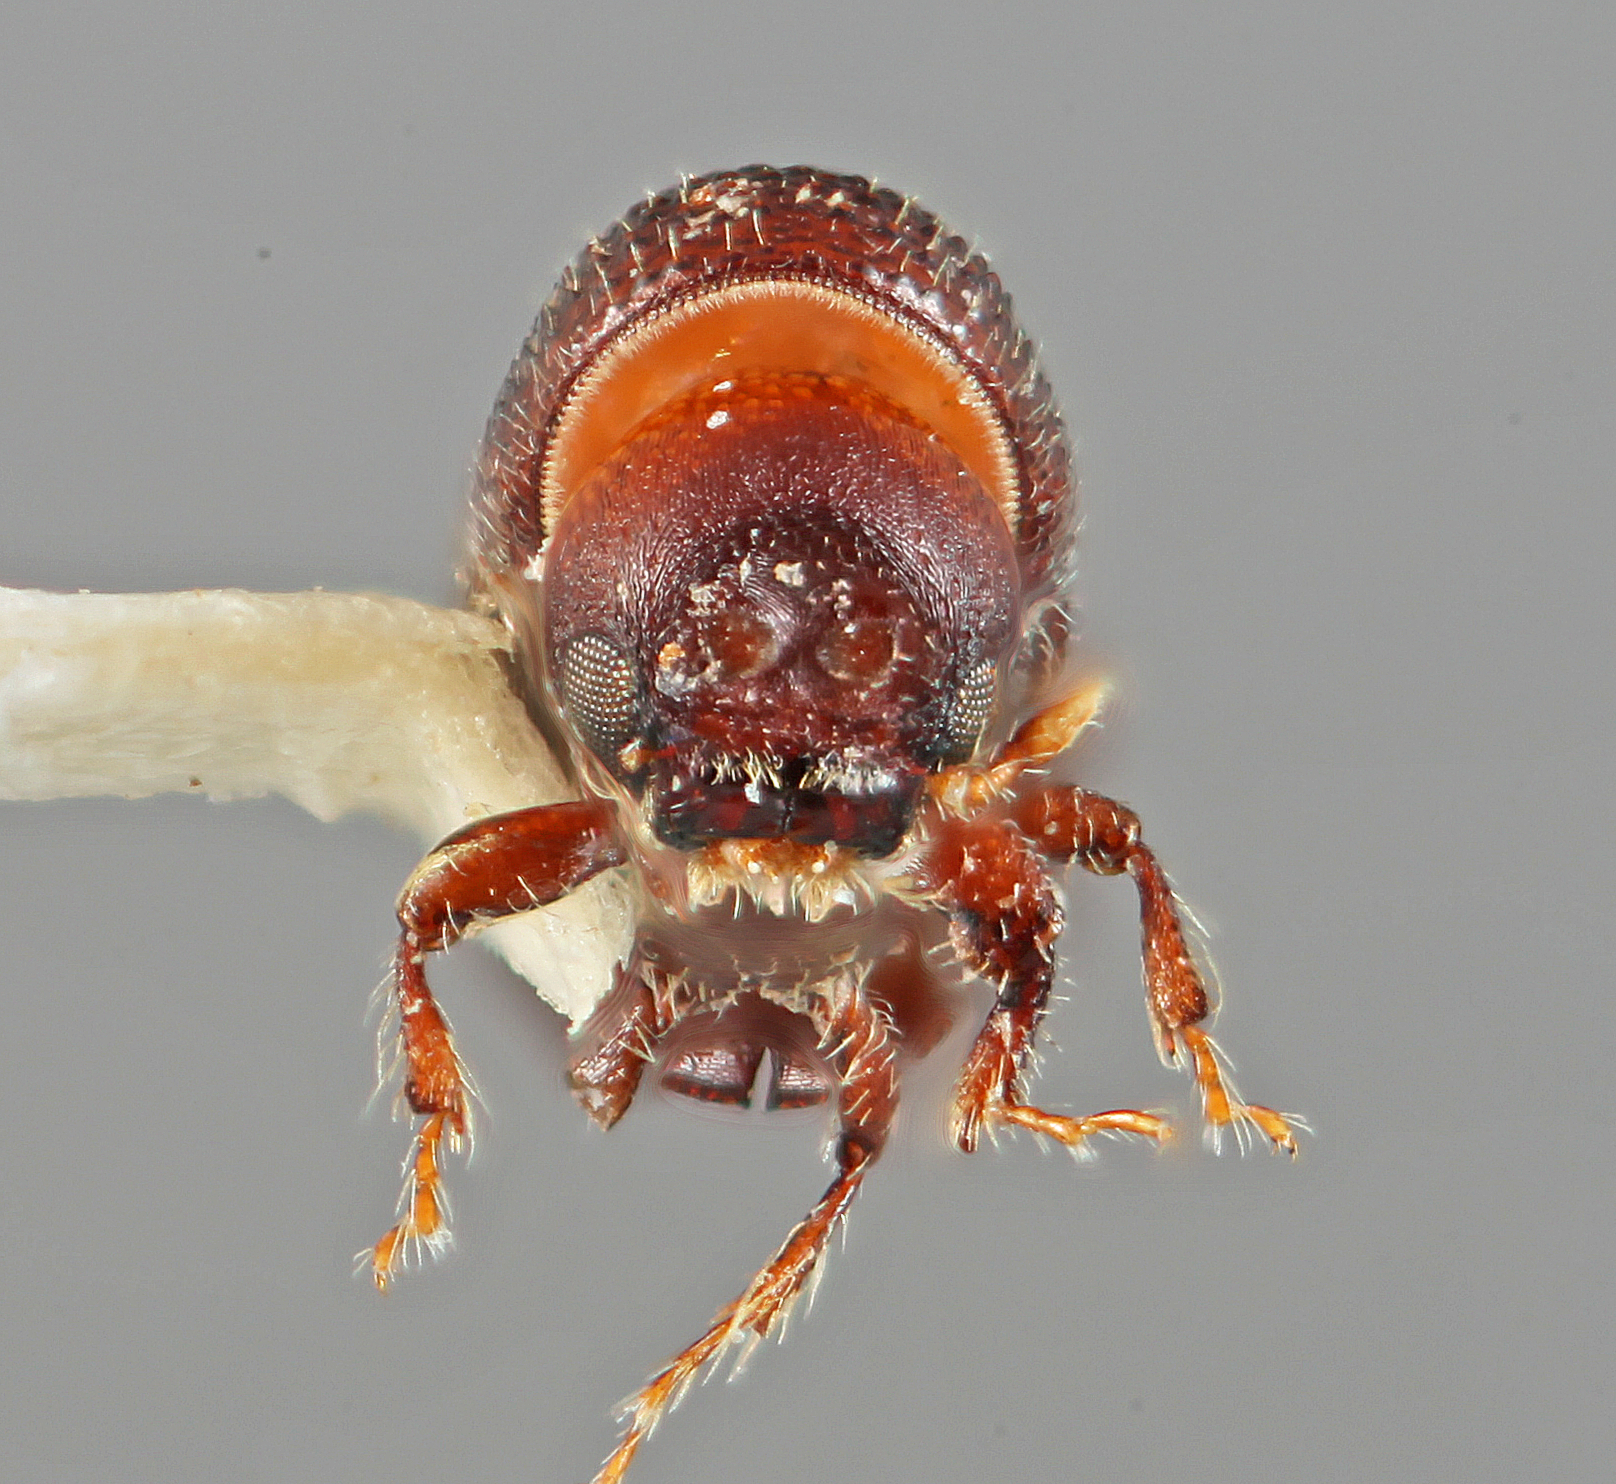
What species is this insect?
Hylocurus binodatus
